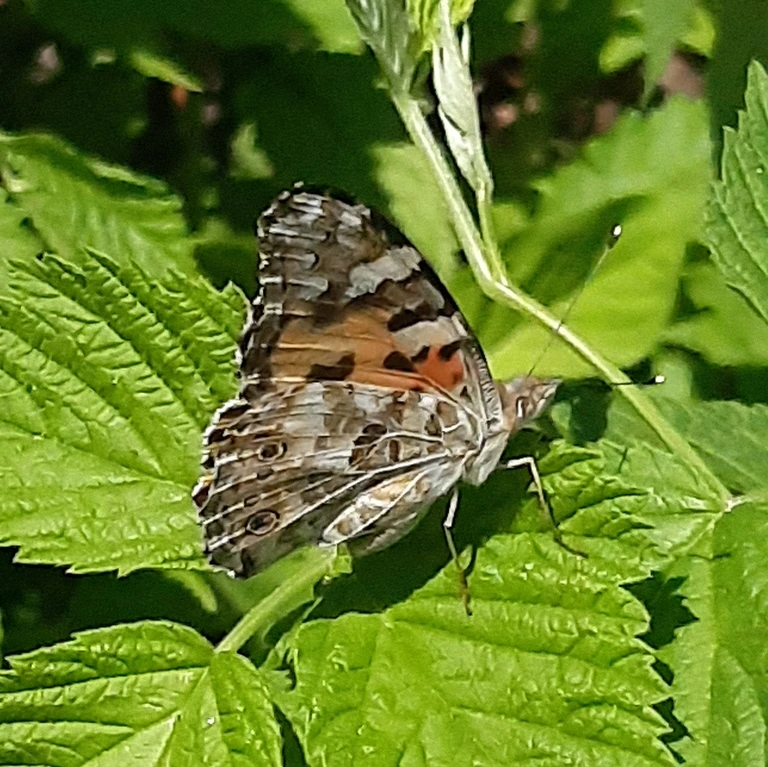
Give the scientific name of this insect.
Vanessa cardui
